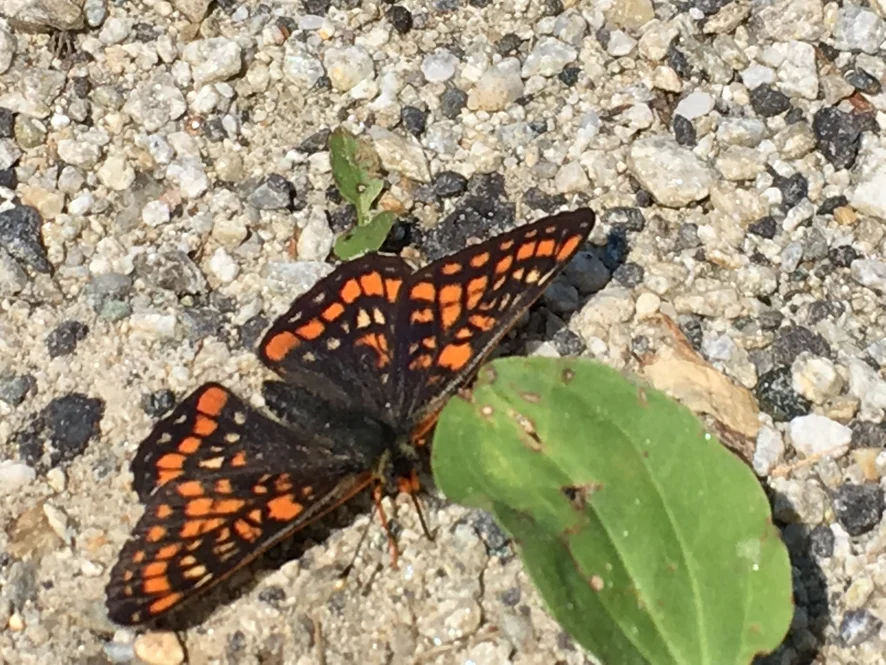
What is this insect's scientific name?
Euphydryas maturna
